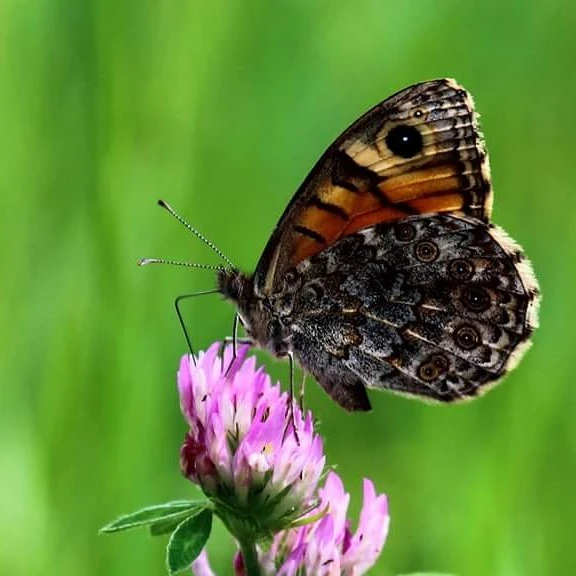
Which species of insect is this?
Lasiommata megera (also Pararge megera)
